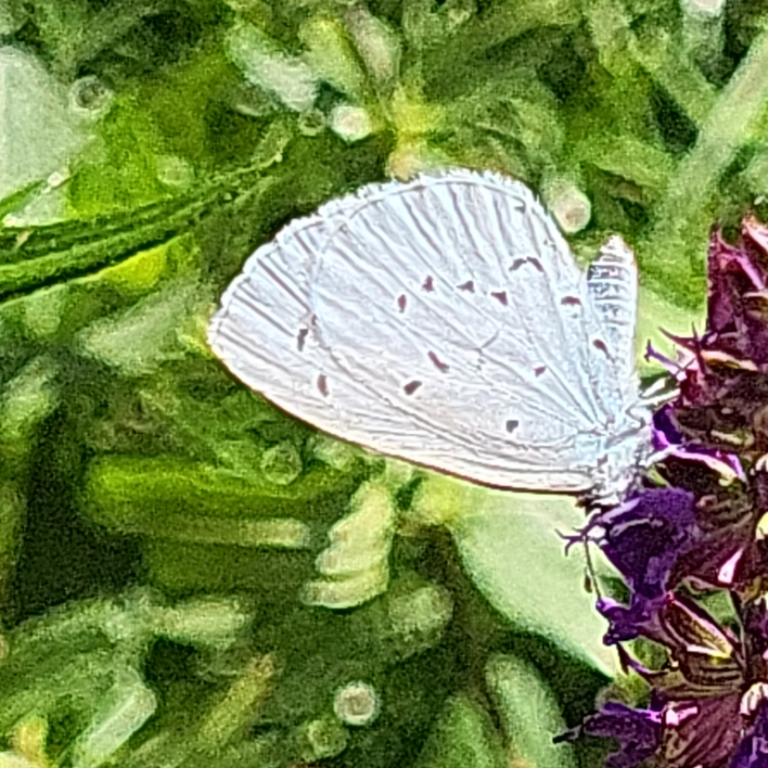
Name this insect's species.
Celastrina argiolus
